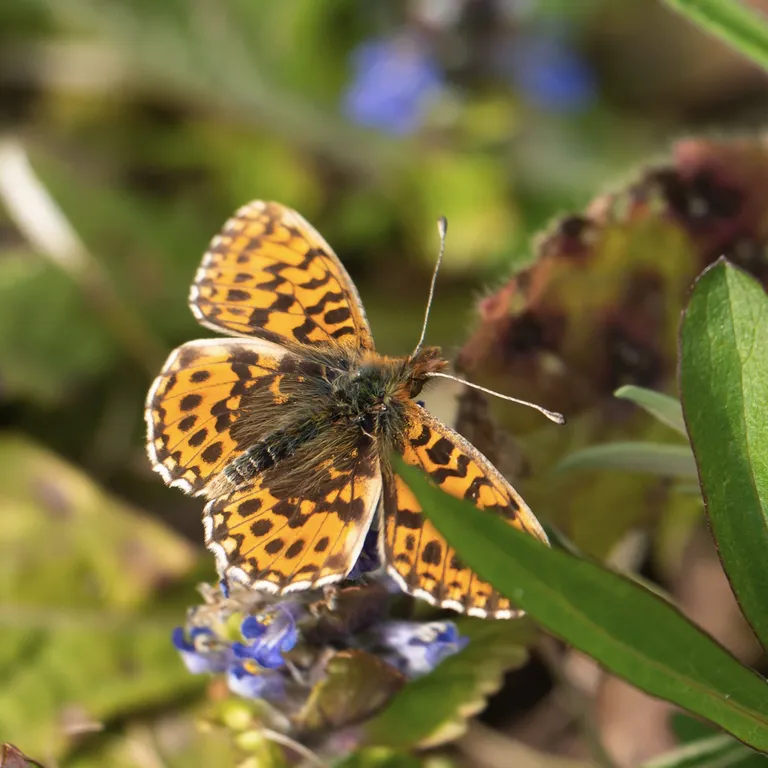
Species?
Boloria dia
